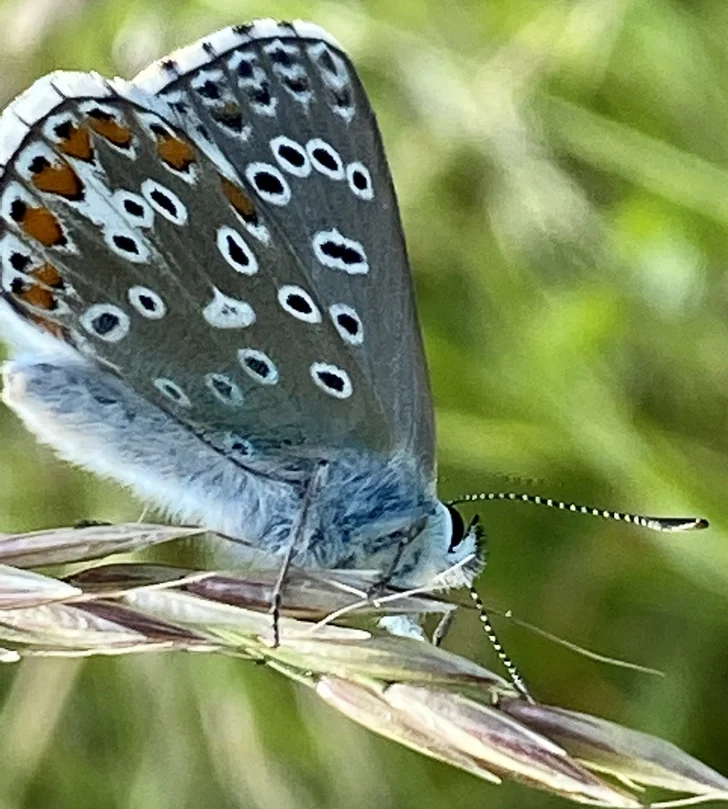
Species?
Lysandra bellargus
